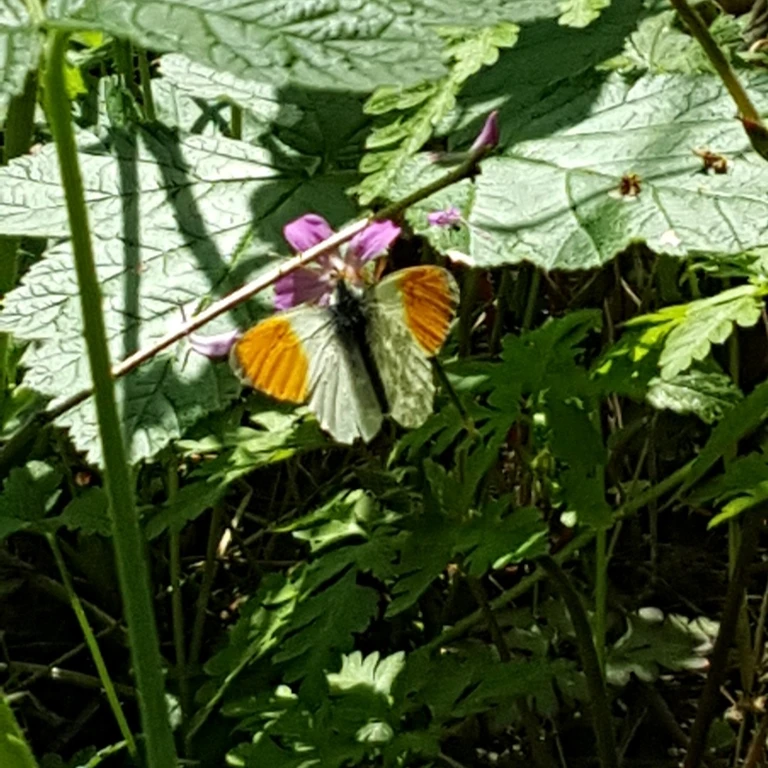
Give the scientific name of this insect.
Anthocharis cardamines
